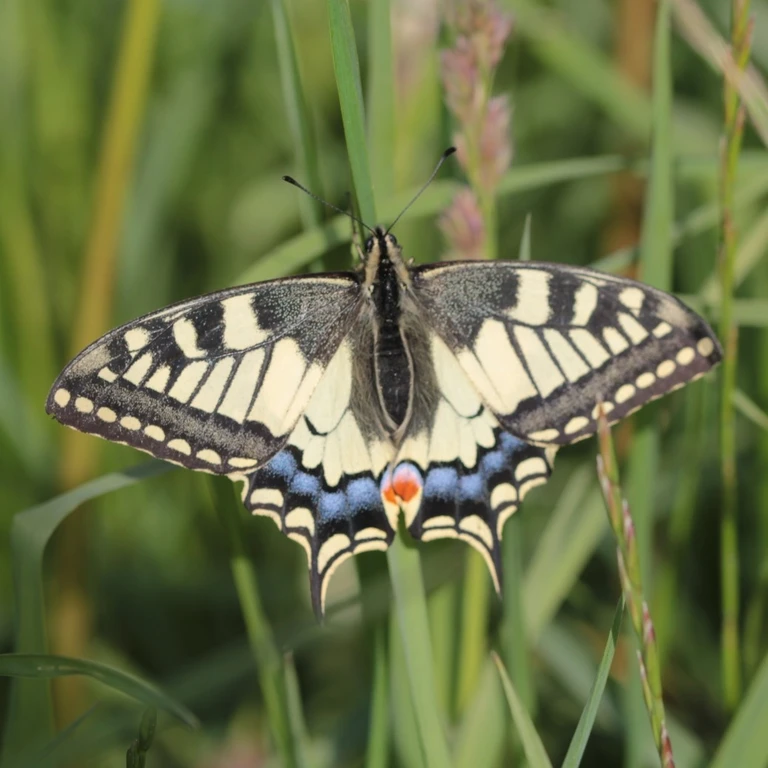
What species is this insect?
Papilio machaon
